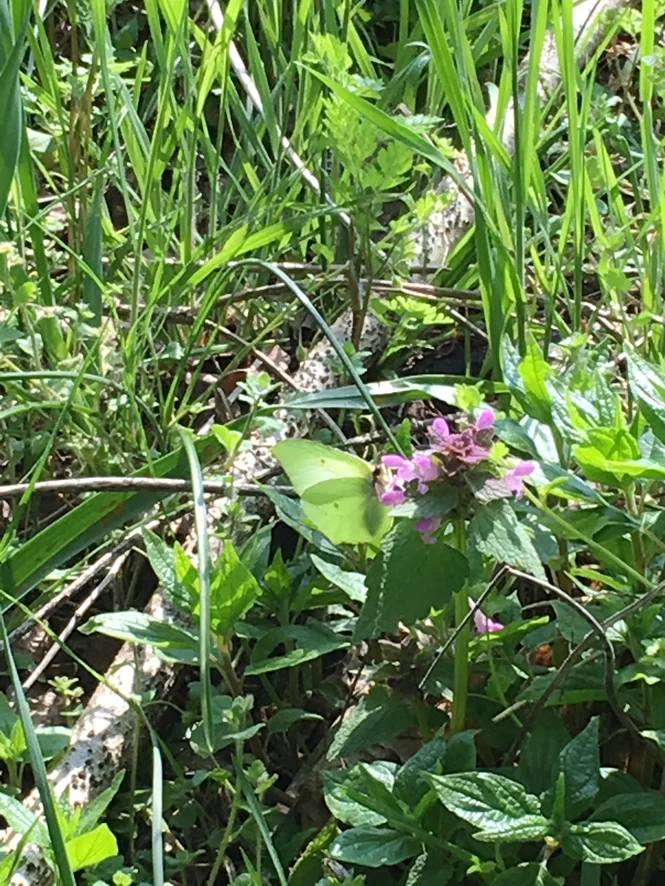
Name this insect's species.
Gonepteryx rhamni
